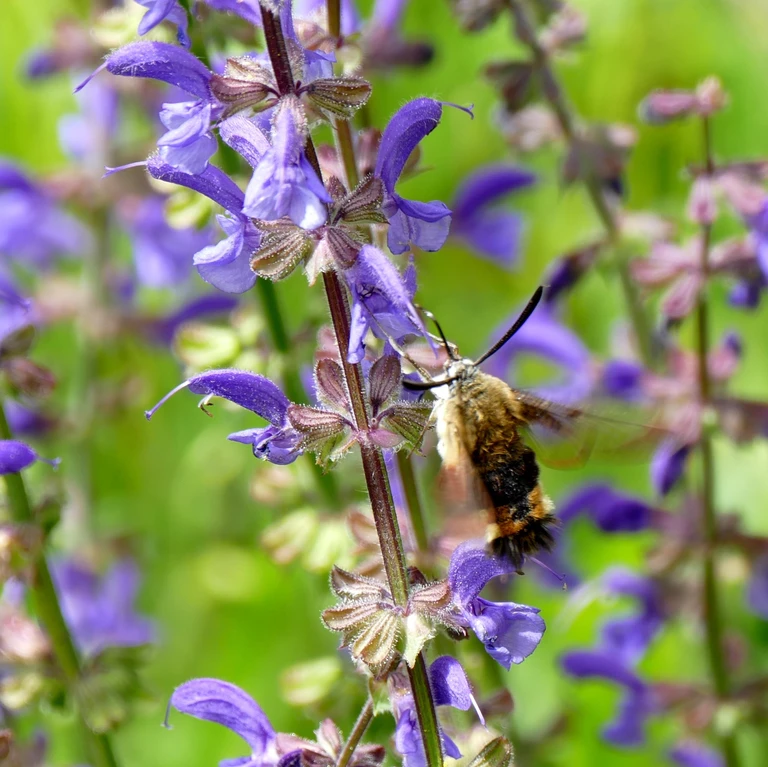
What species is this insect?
Hemaris fuciformis
